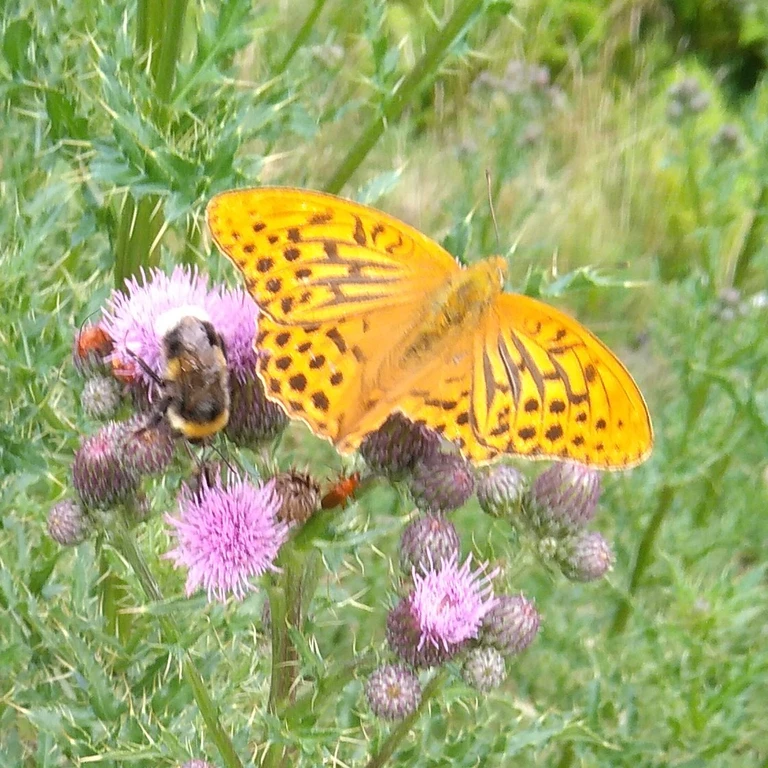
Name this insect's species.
Argynnis paphia
